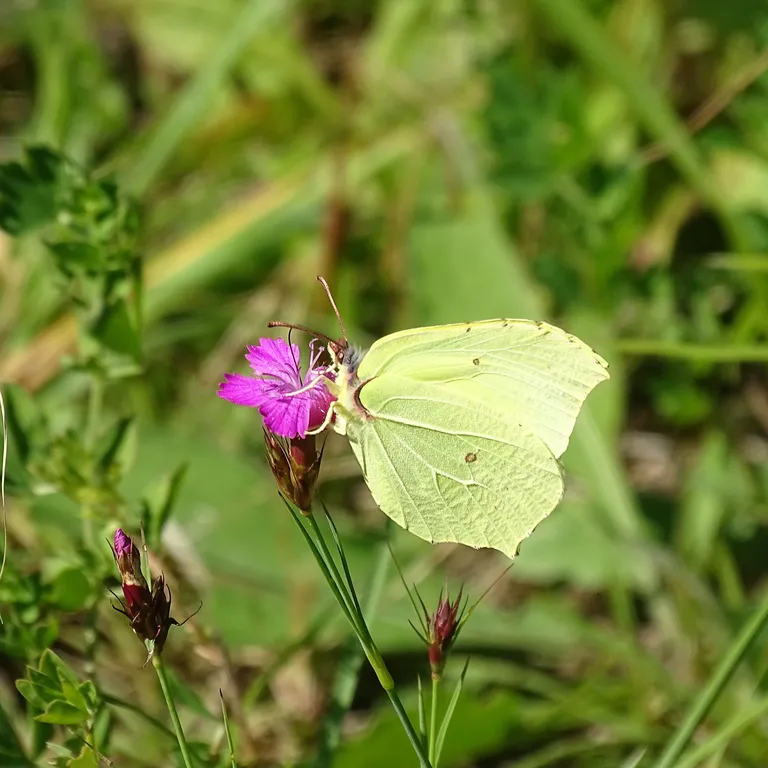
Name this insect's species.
Gonepteryx rhamni
